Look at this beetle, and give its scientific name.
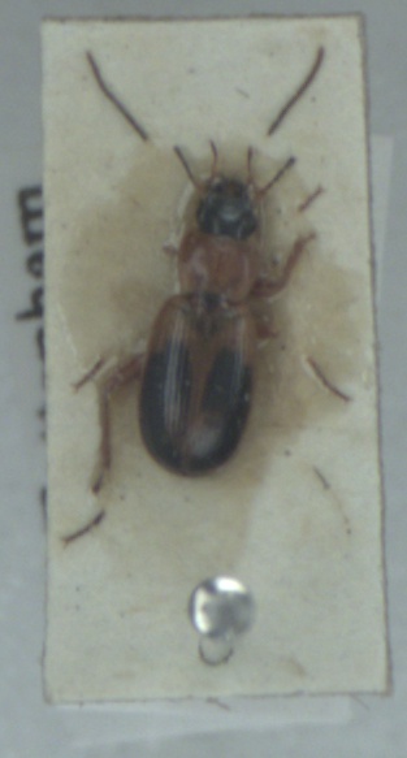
Badister bullatus
